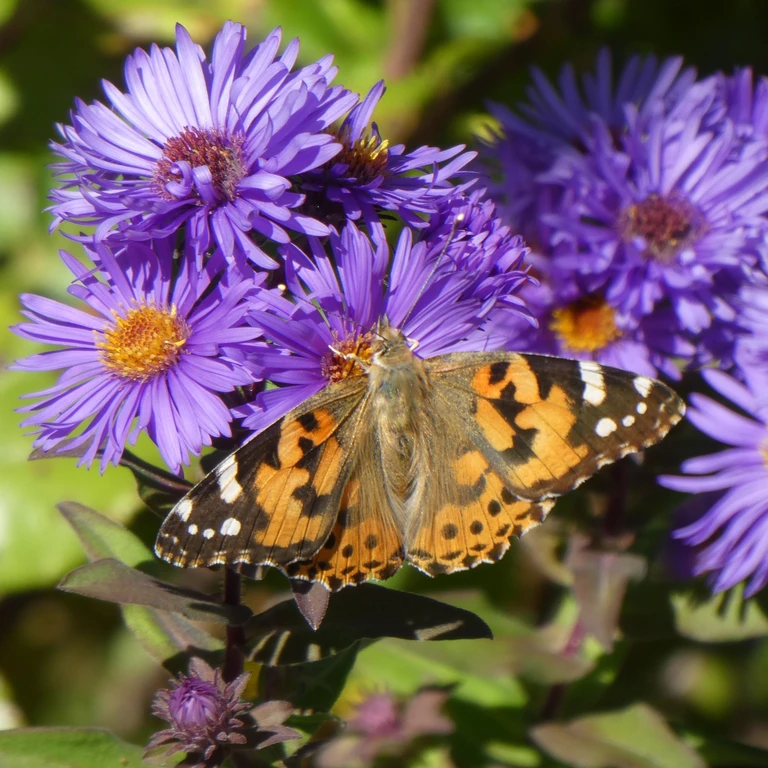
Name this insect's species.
Vanessa cardui
